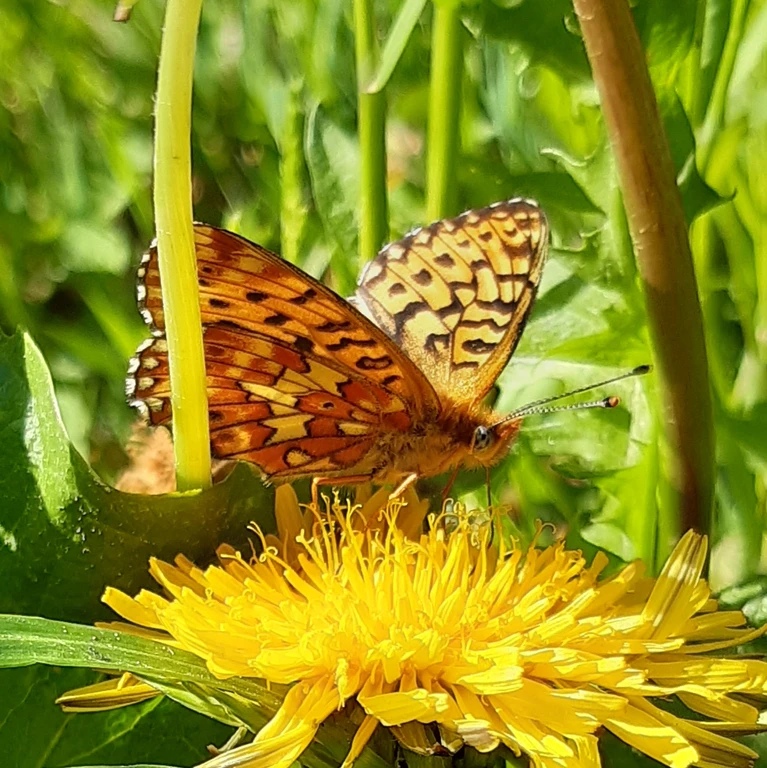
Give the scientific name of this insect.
Boloria euphrosyne (also Clossiana euphrosyne)
